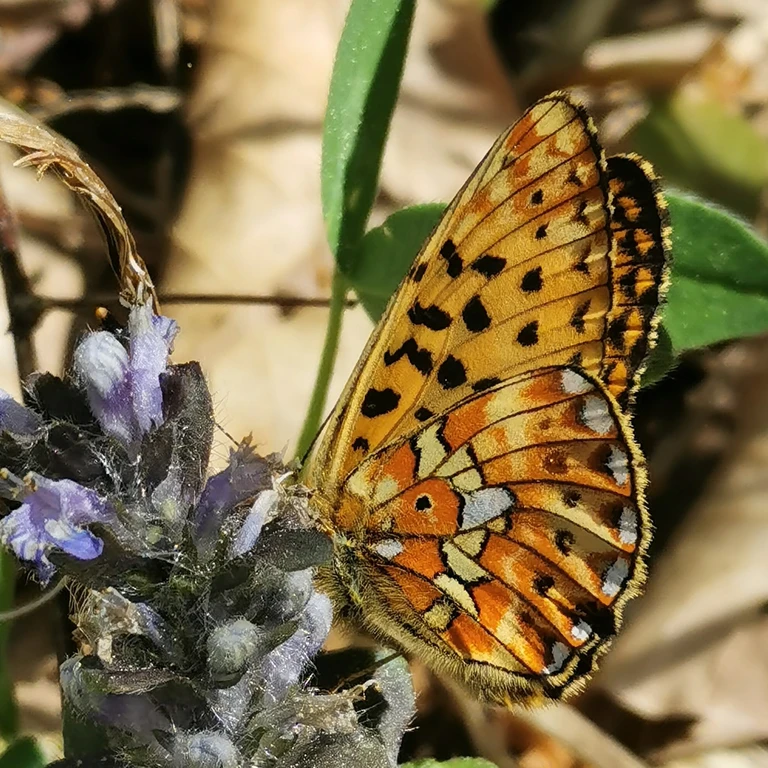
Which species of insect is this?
Boloria euphrosyne (also Clossiana euphrosyne)
